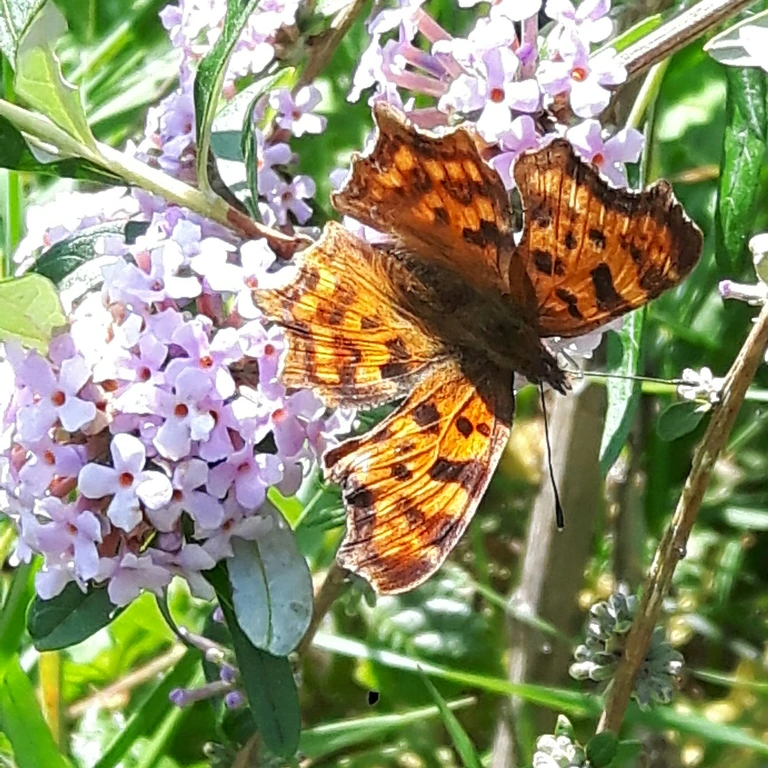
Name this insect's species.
Polygonia c-album
